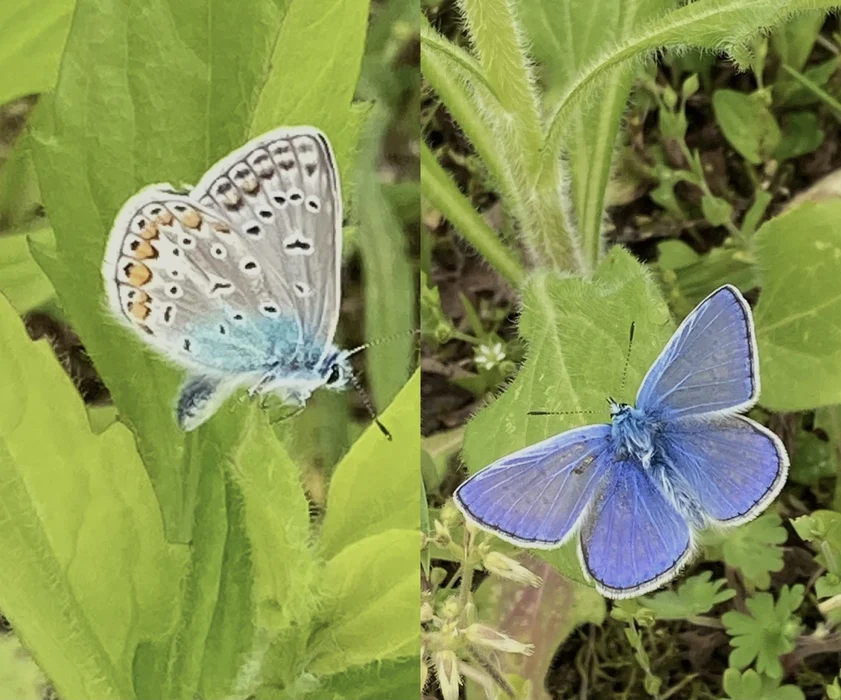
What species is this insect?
Polyommatus icarus
